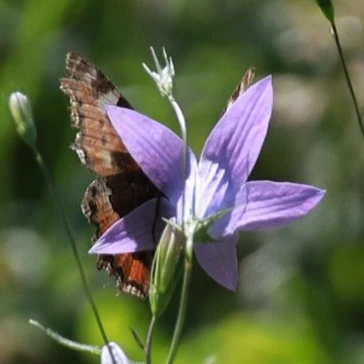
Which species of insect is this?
Aglais urticae
